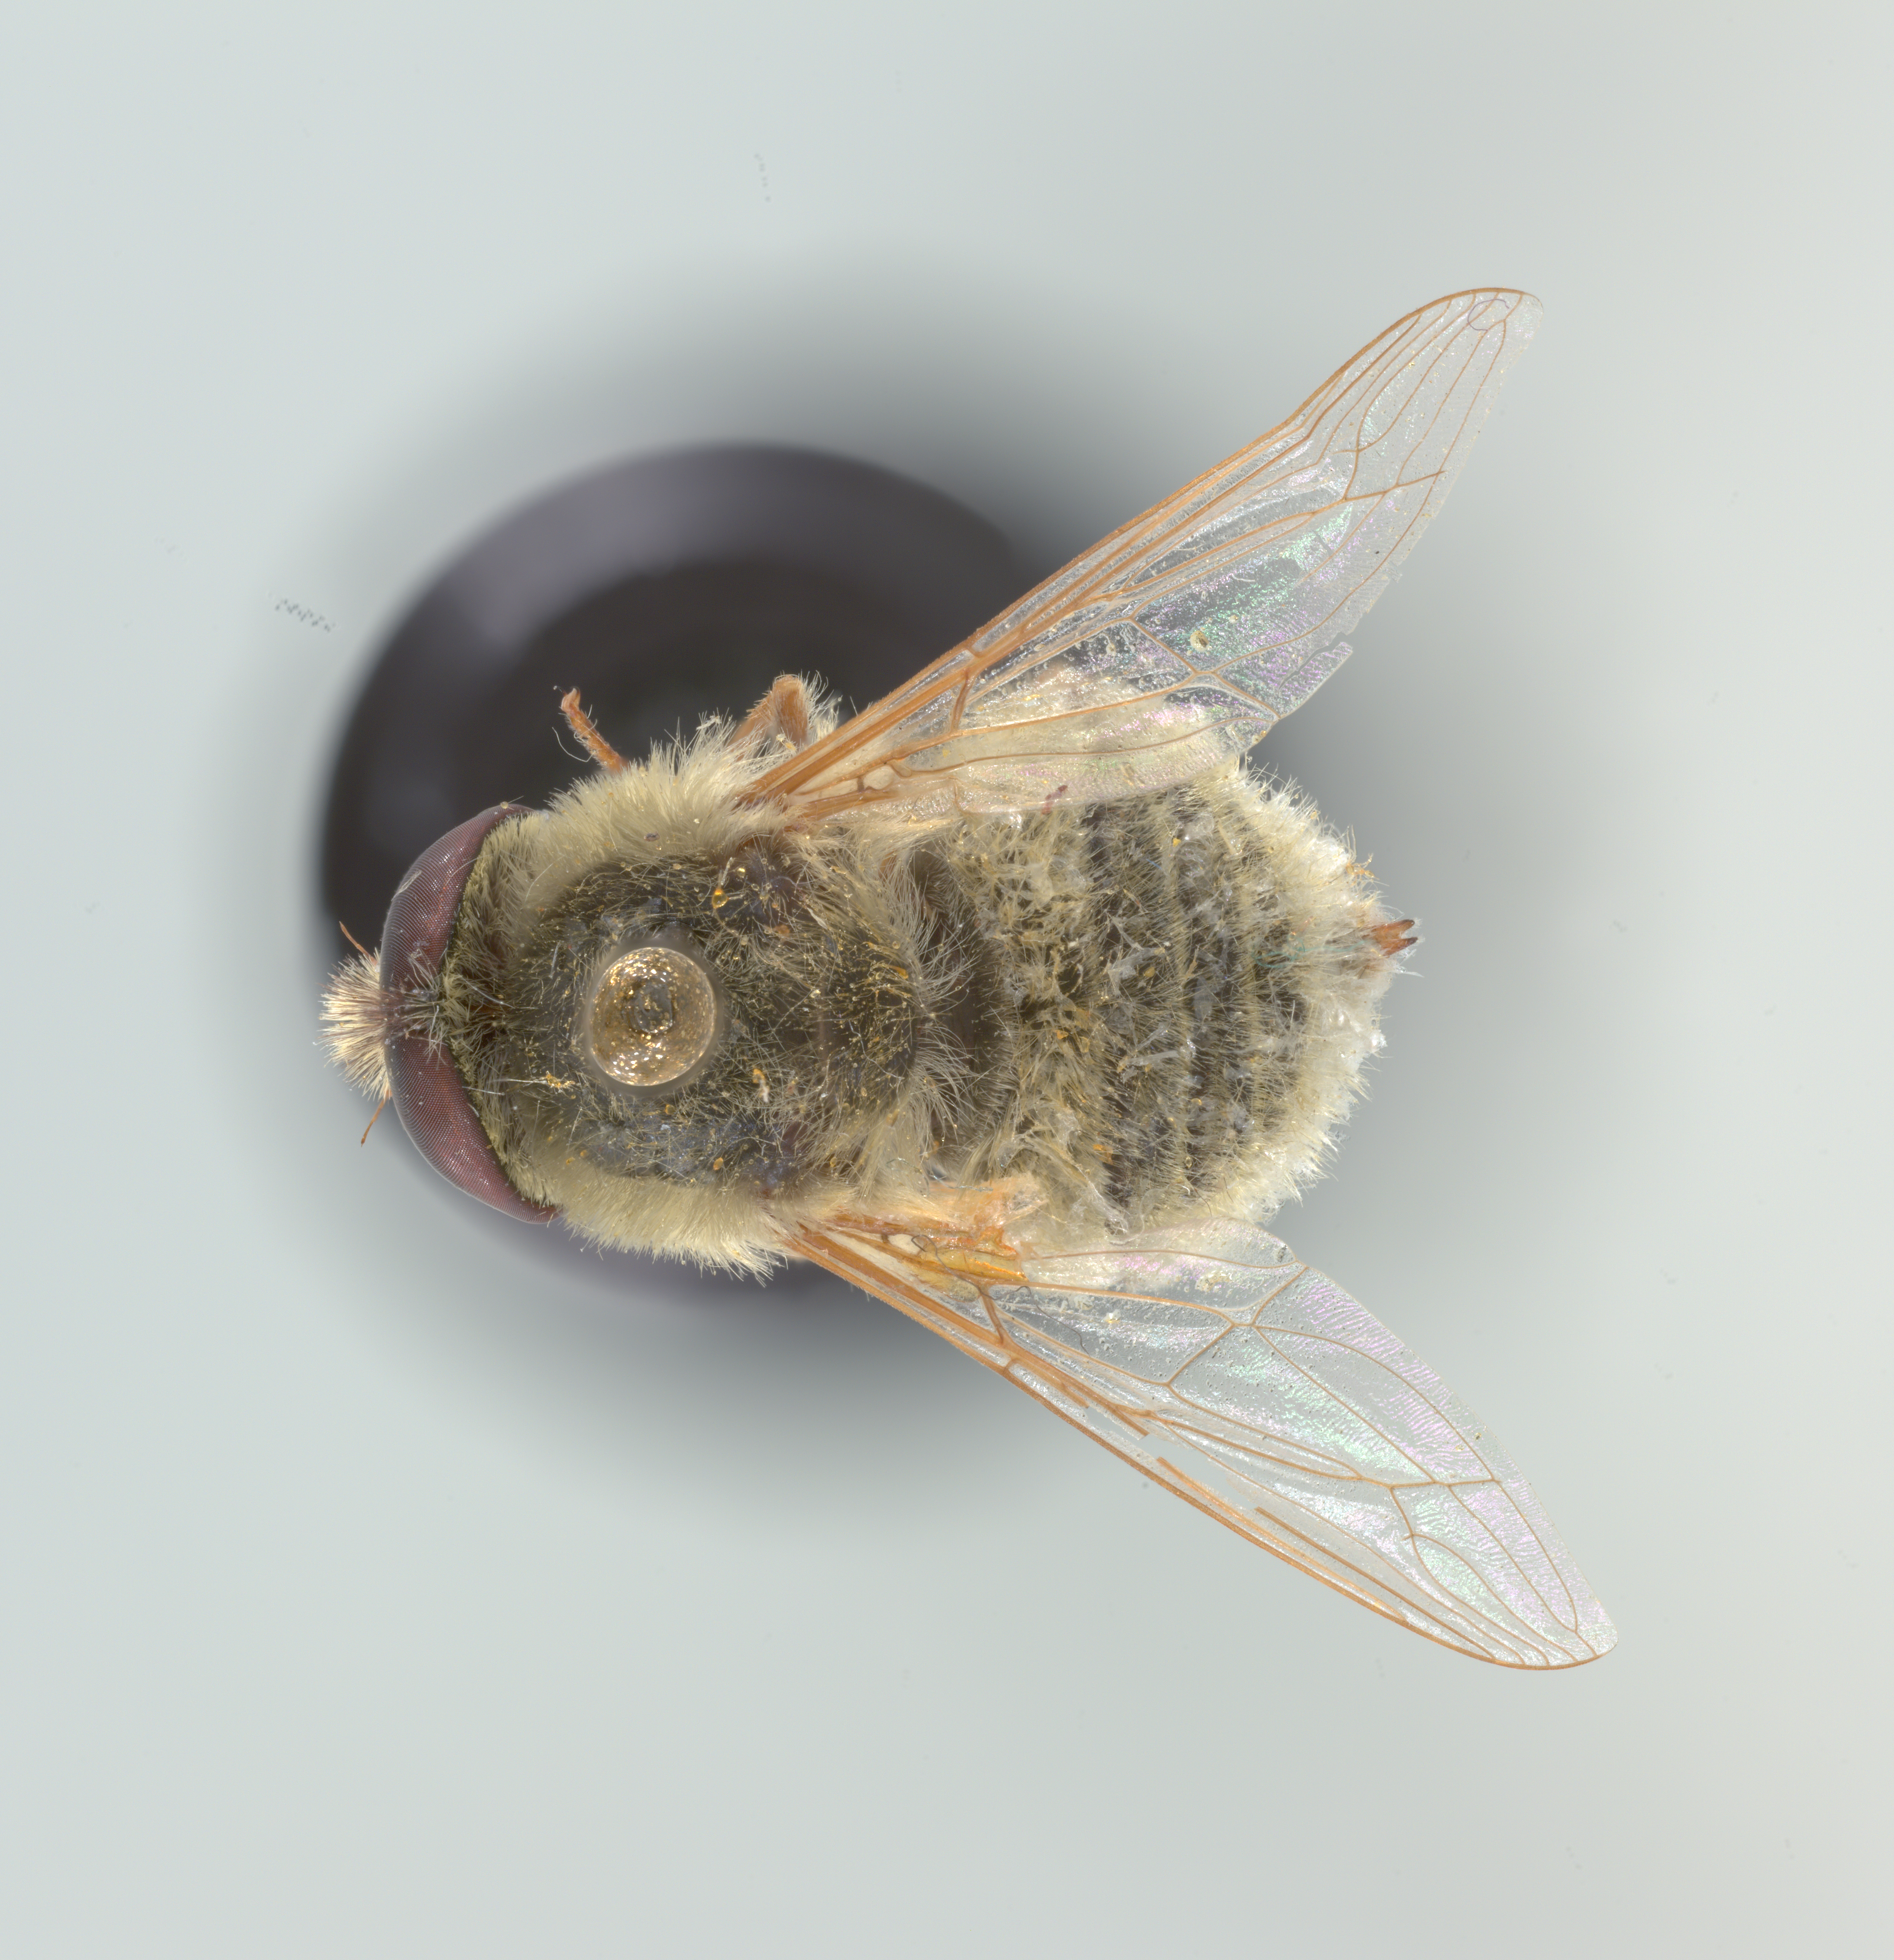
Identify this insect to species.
Neorhynchocephalus sackenii
